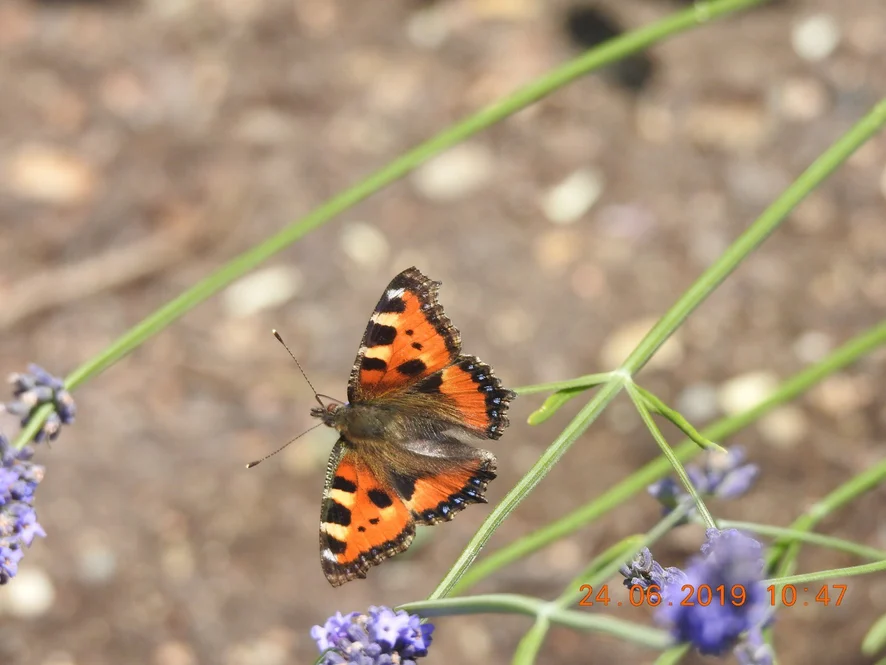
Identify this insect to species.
Aglais urticae
